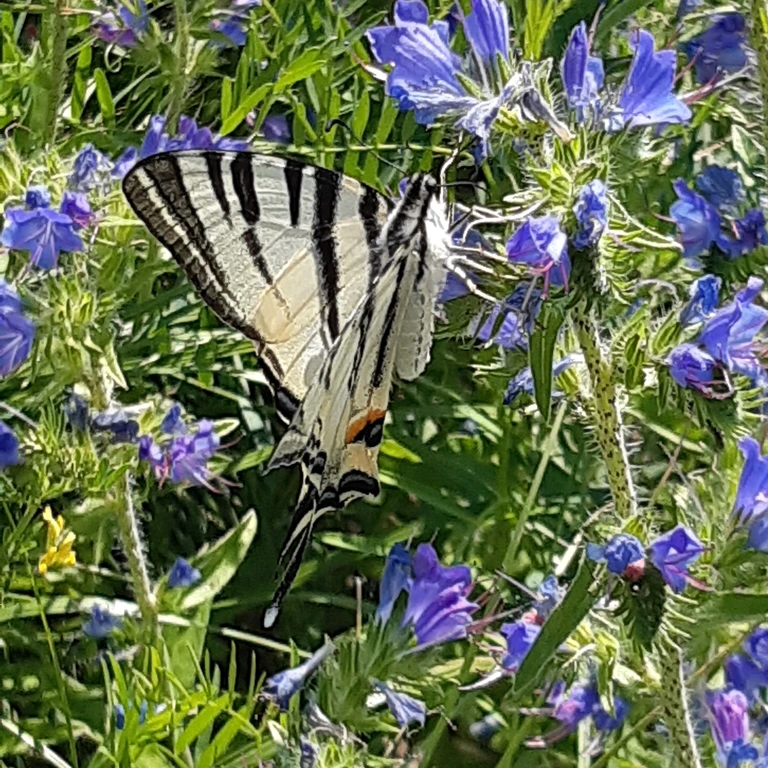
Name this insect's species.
Iphiclides podalirius
